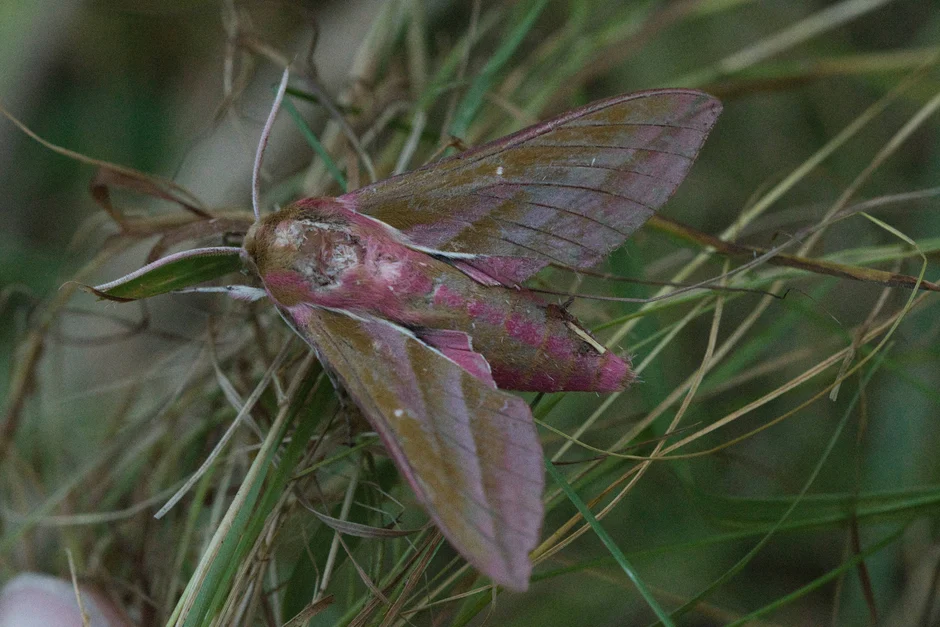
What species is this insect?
Deilephila elpenor
